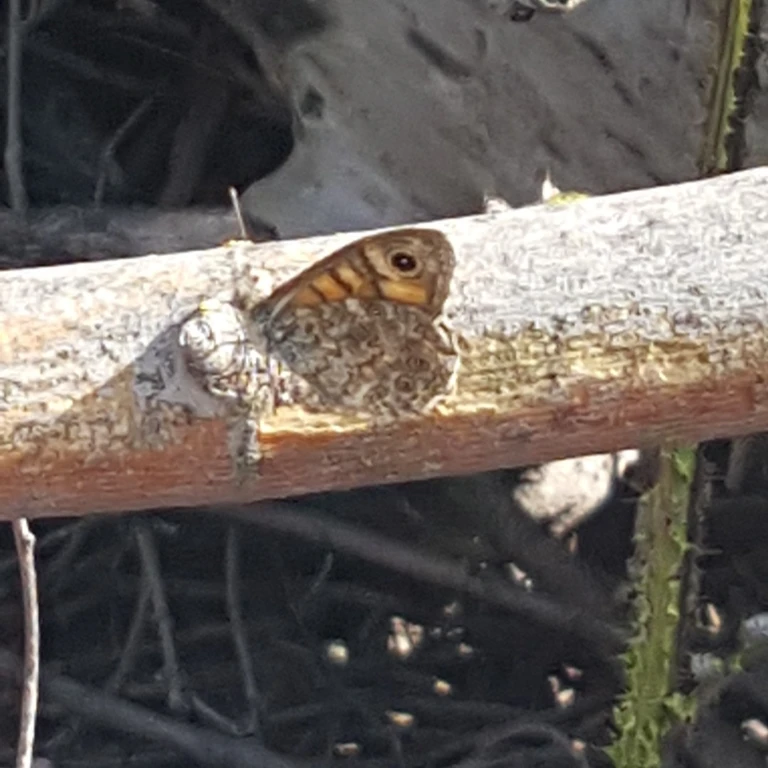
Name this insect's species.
Lasiommata megera (also Pararge megera)
